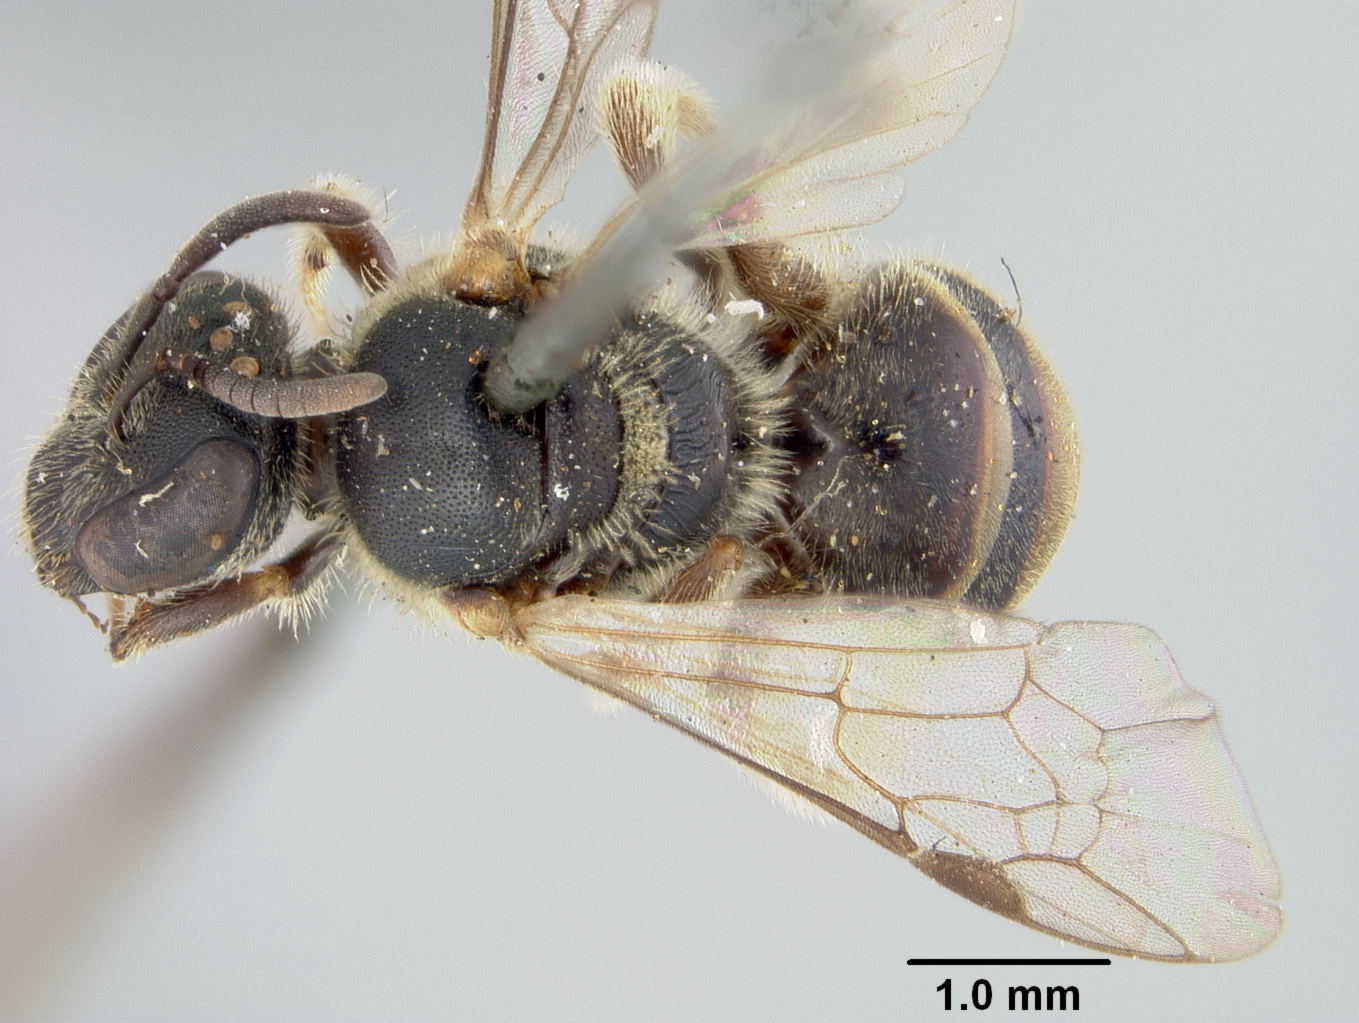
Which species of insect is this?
Halictus fulvovittatus
